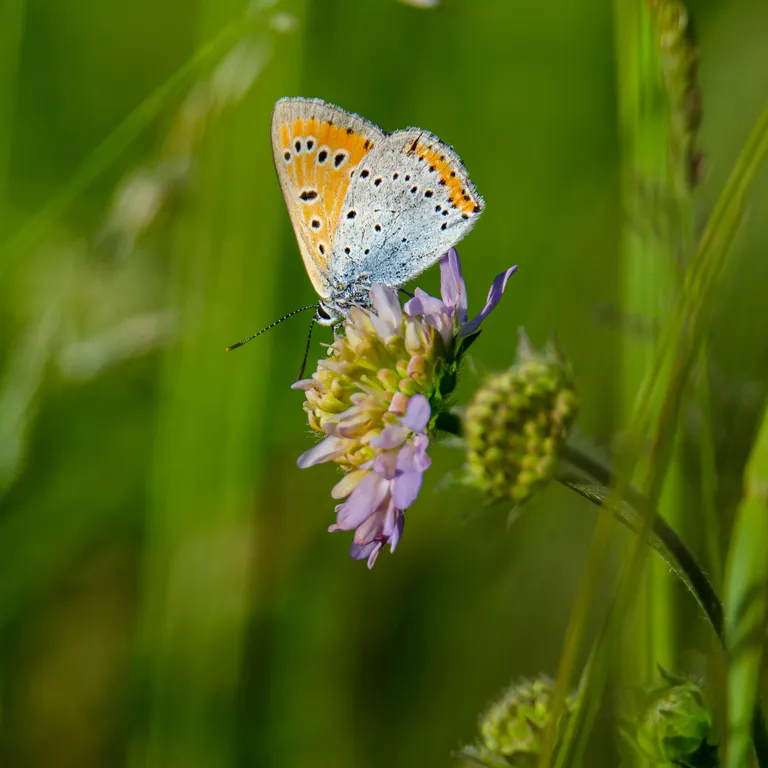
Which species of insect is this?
Lycaena dispar
